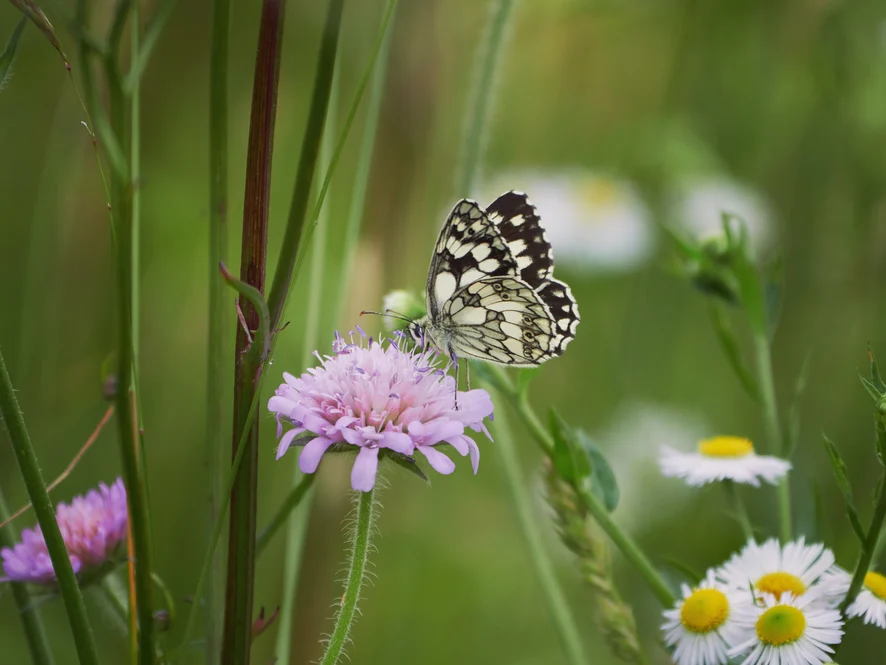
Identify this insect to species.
Melanargia galathea
